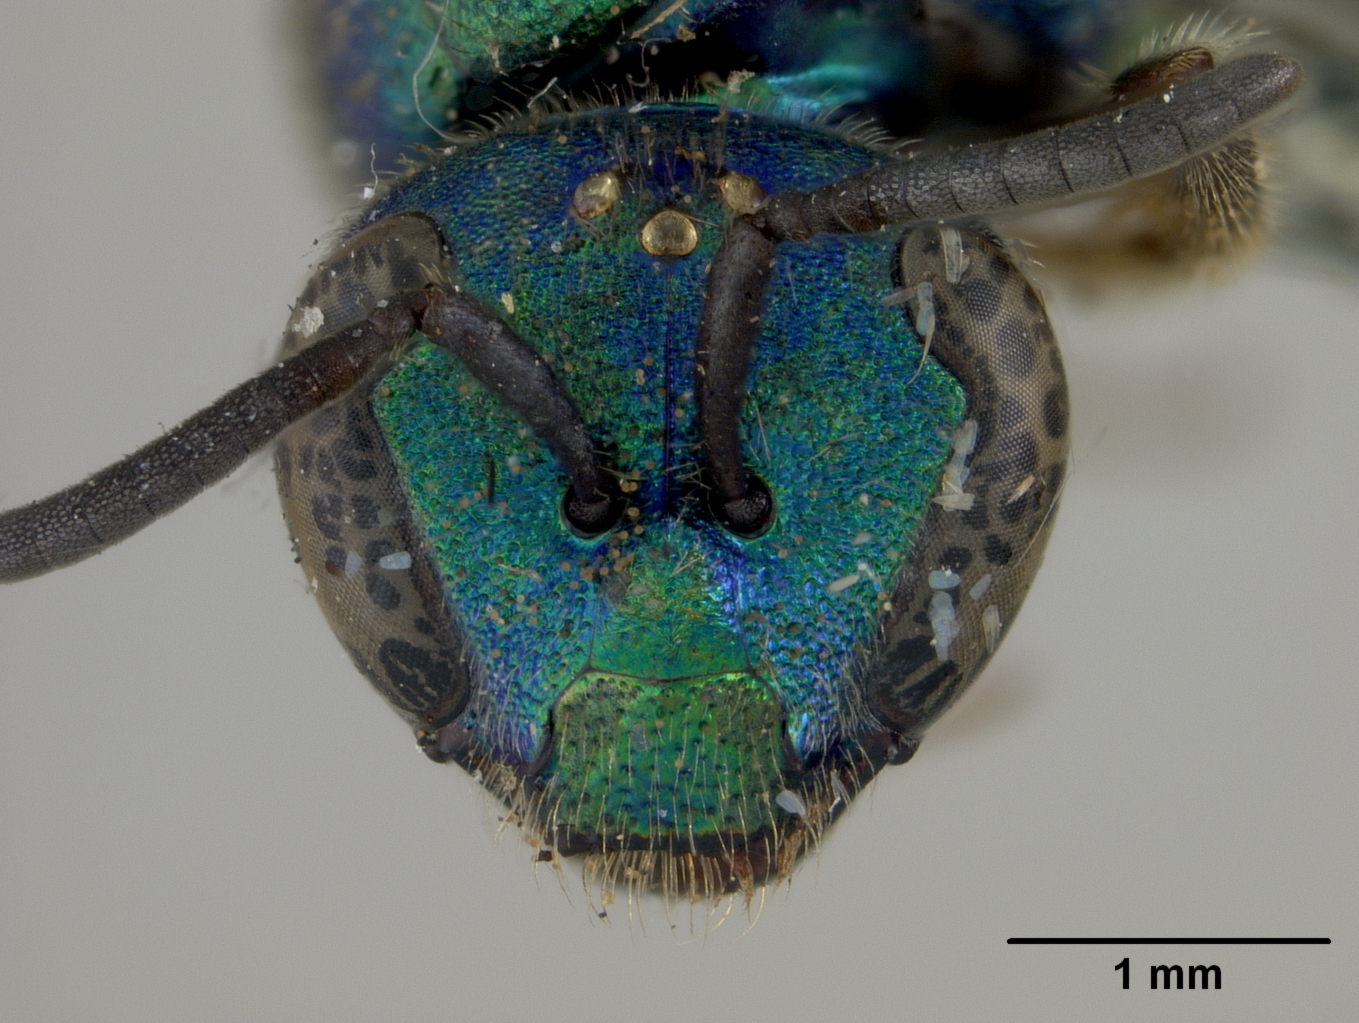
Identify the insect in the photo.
Augochlora palmarum
